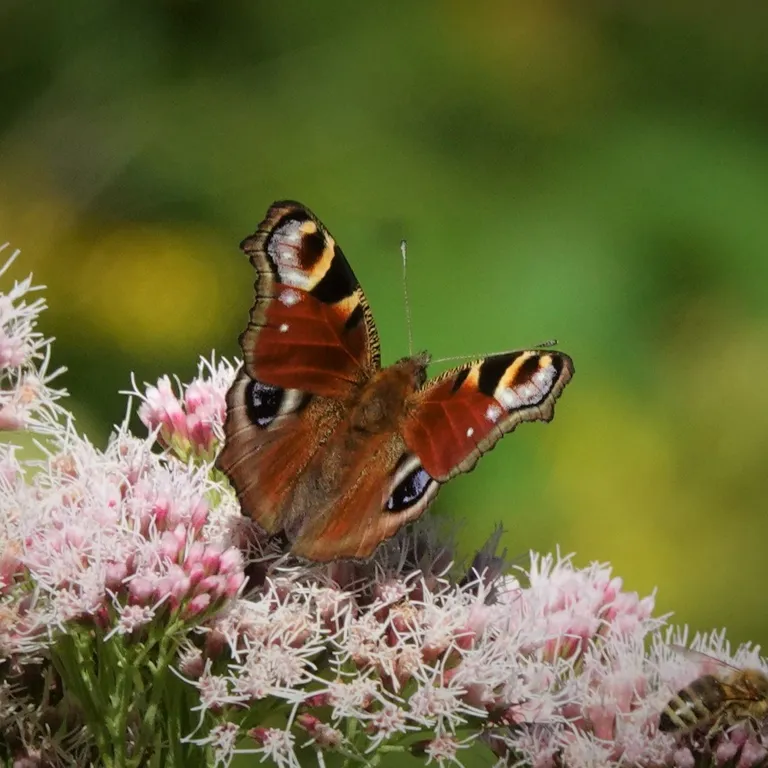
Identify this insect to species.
Aglais io
